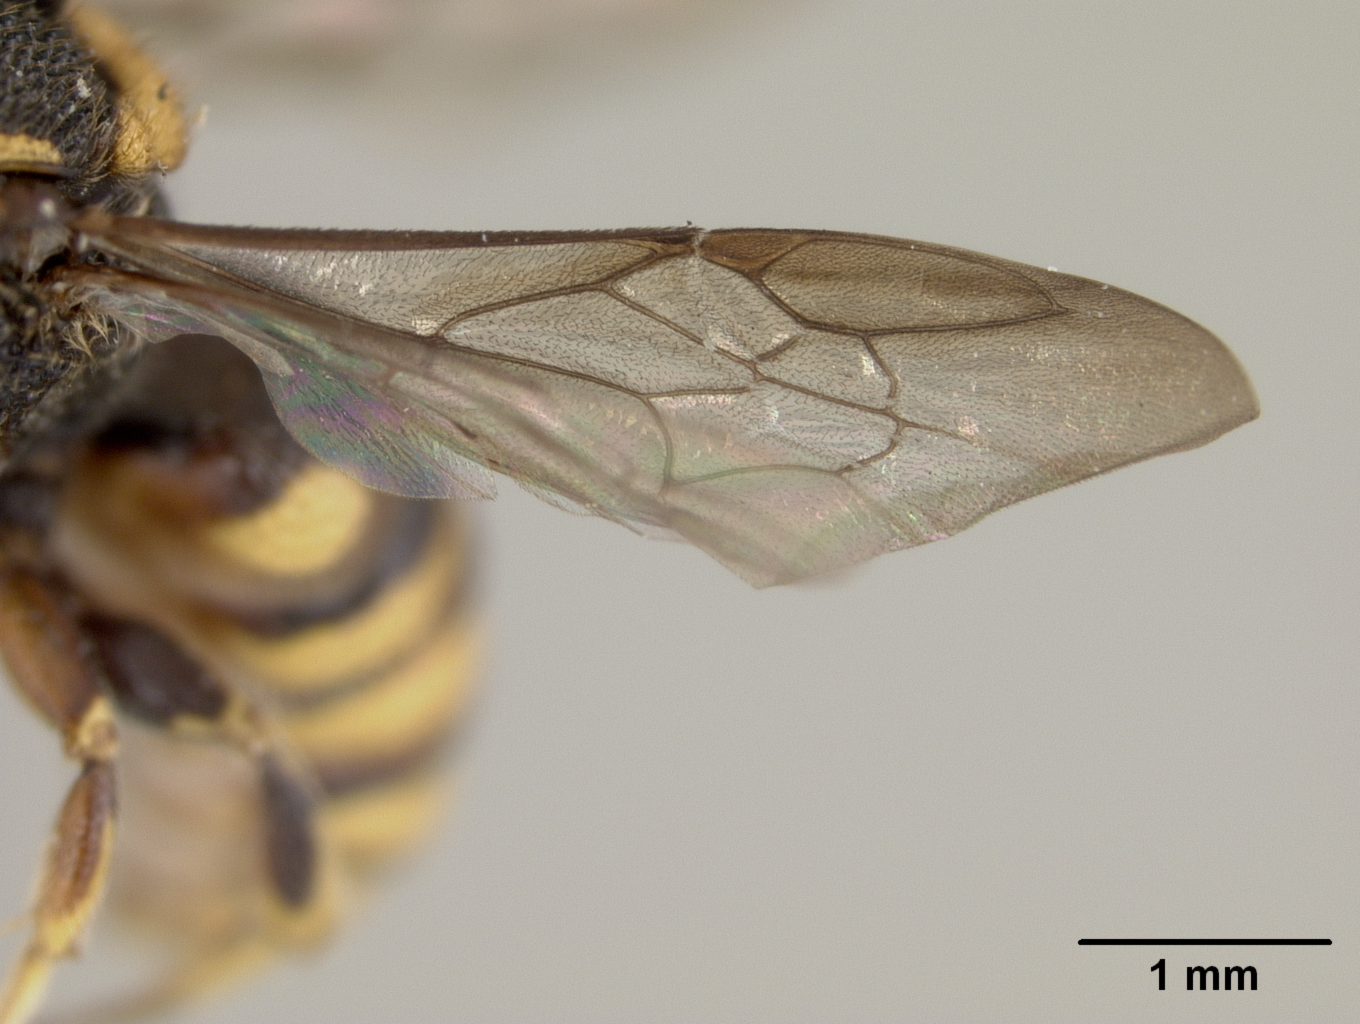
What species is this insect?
Dianthidium callorhinum
